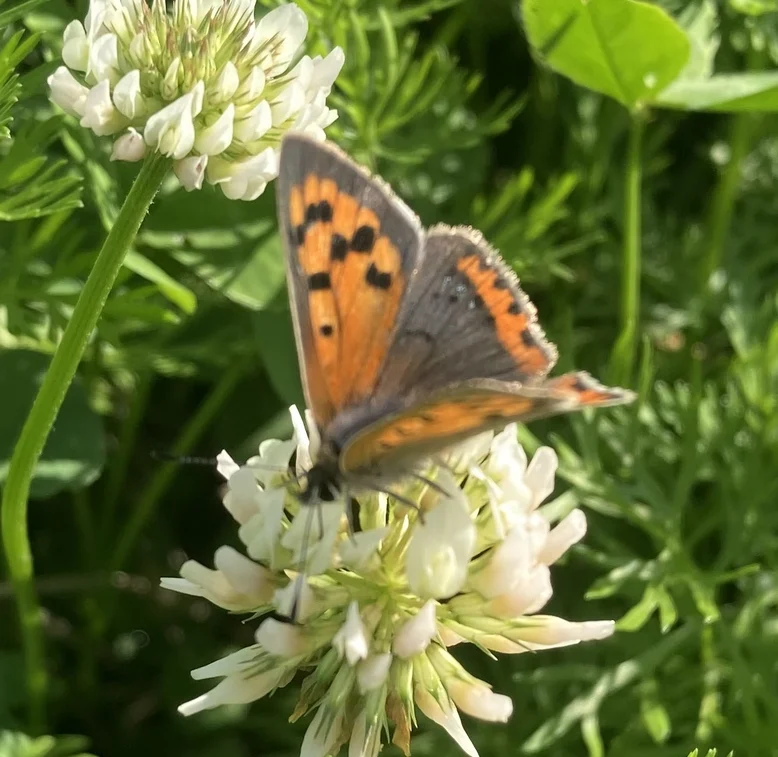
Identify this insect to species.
Lycaena phlaeas
